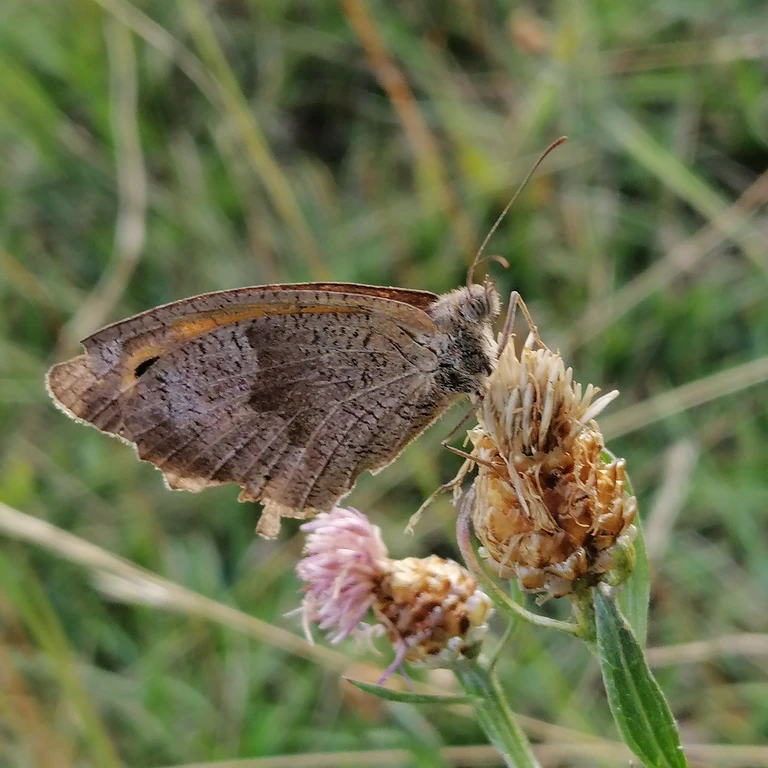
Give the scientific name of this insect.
Maniola jurtina
